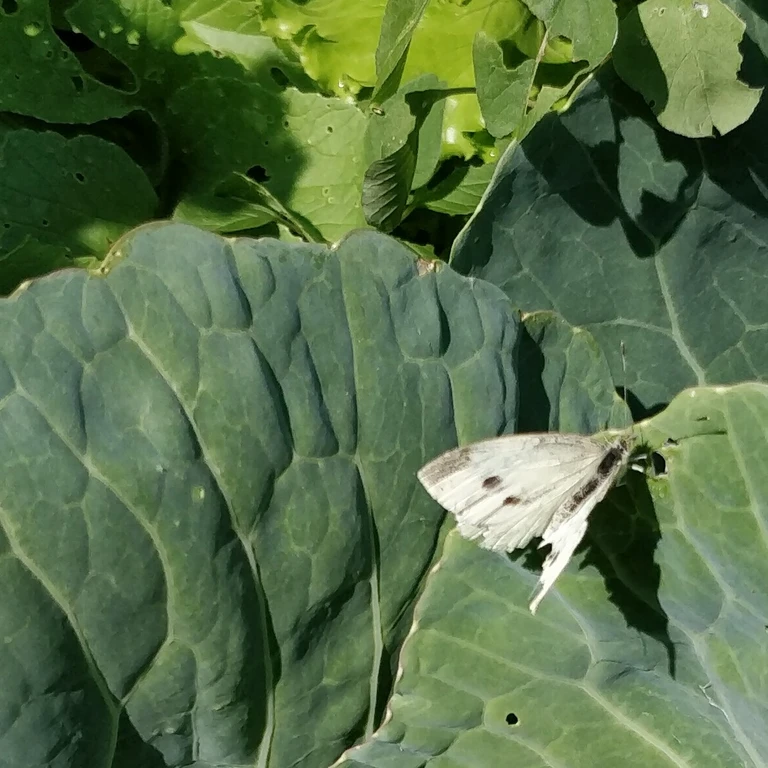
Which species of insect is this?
Pieris rapae
